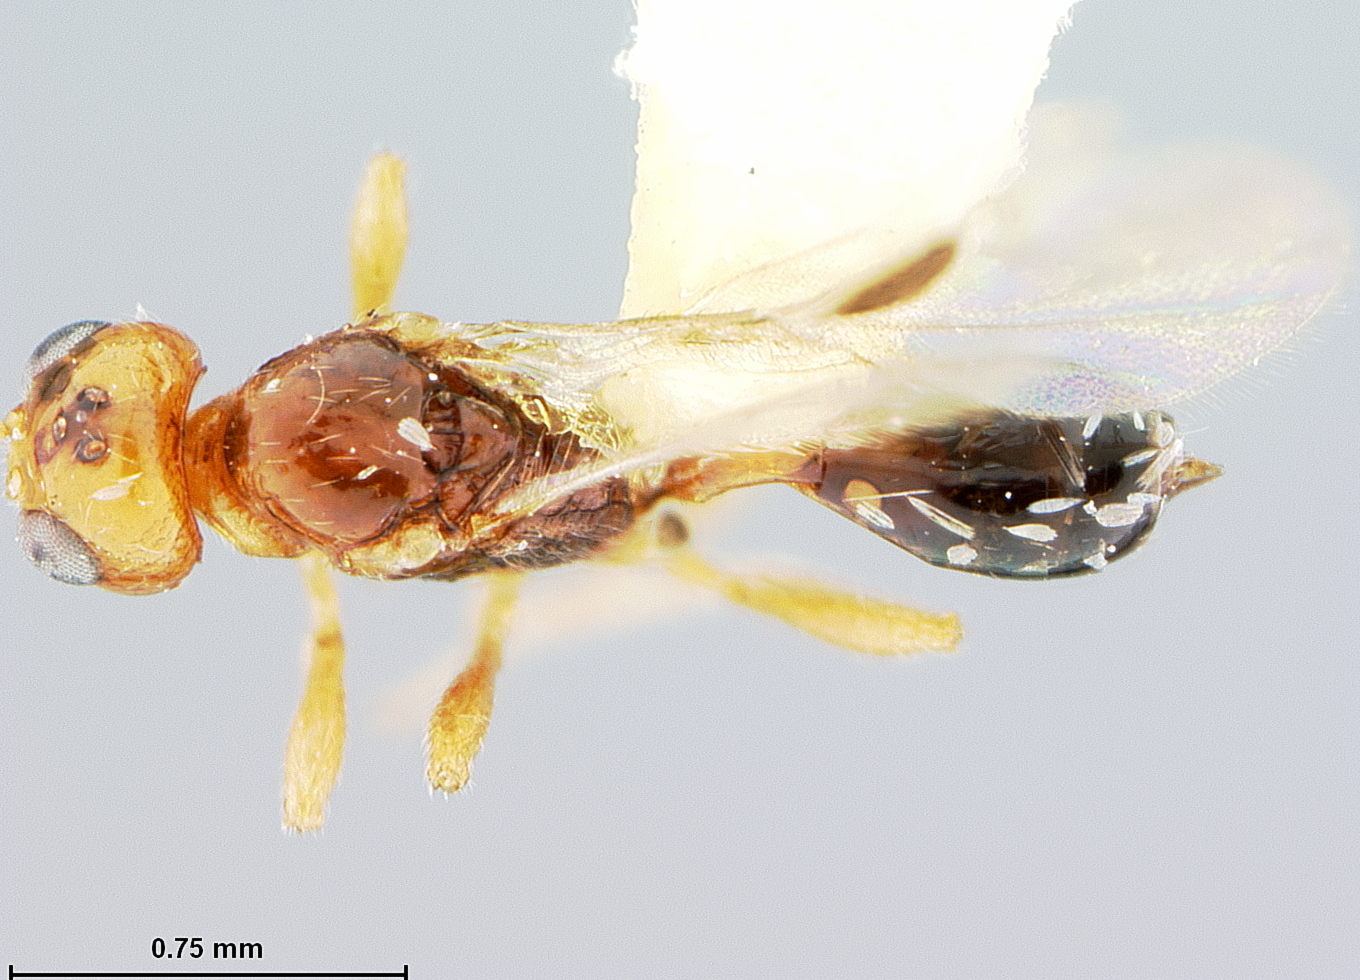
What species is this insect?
Euphoriella nixoni
